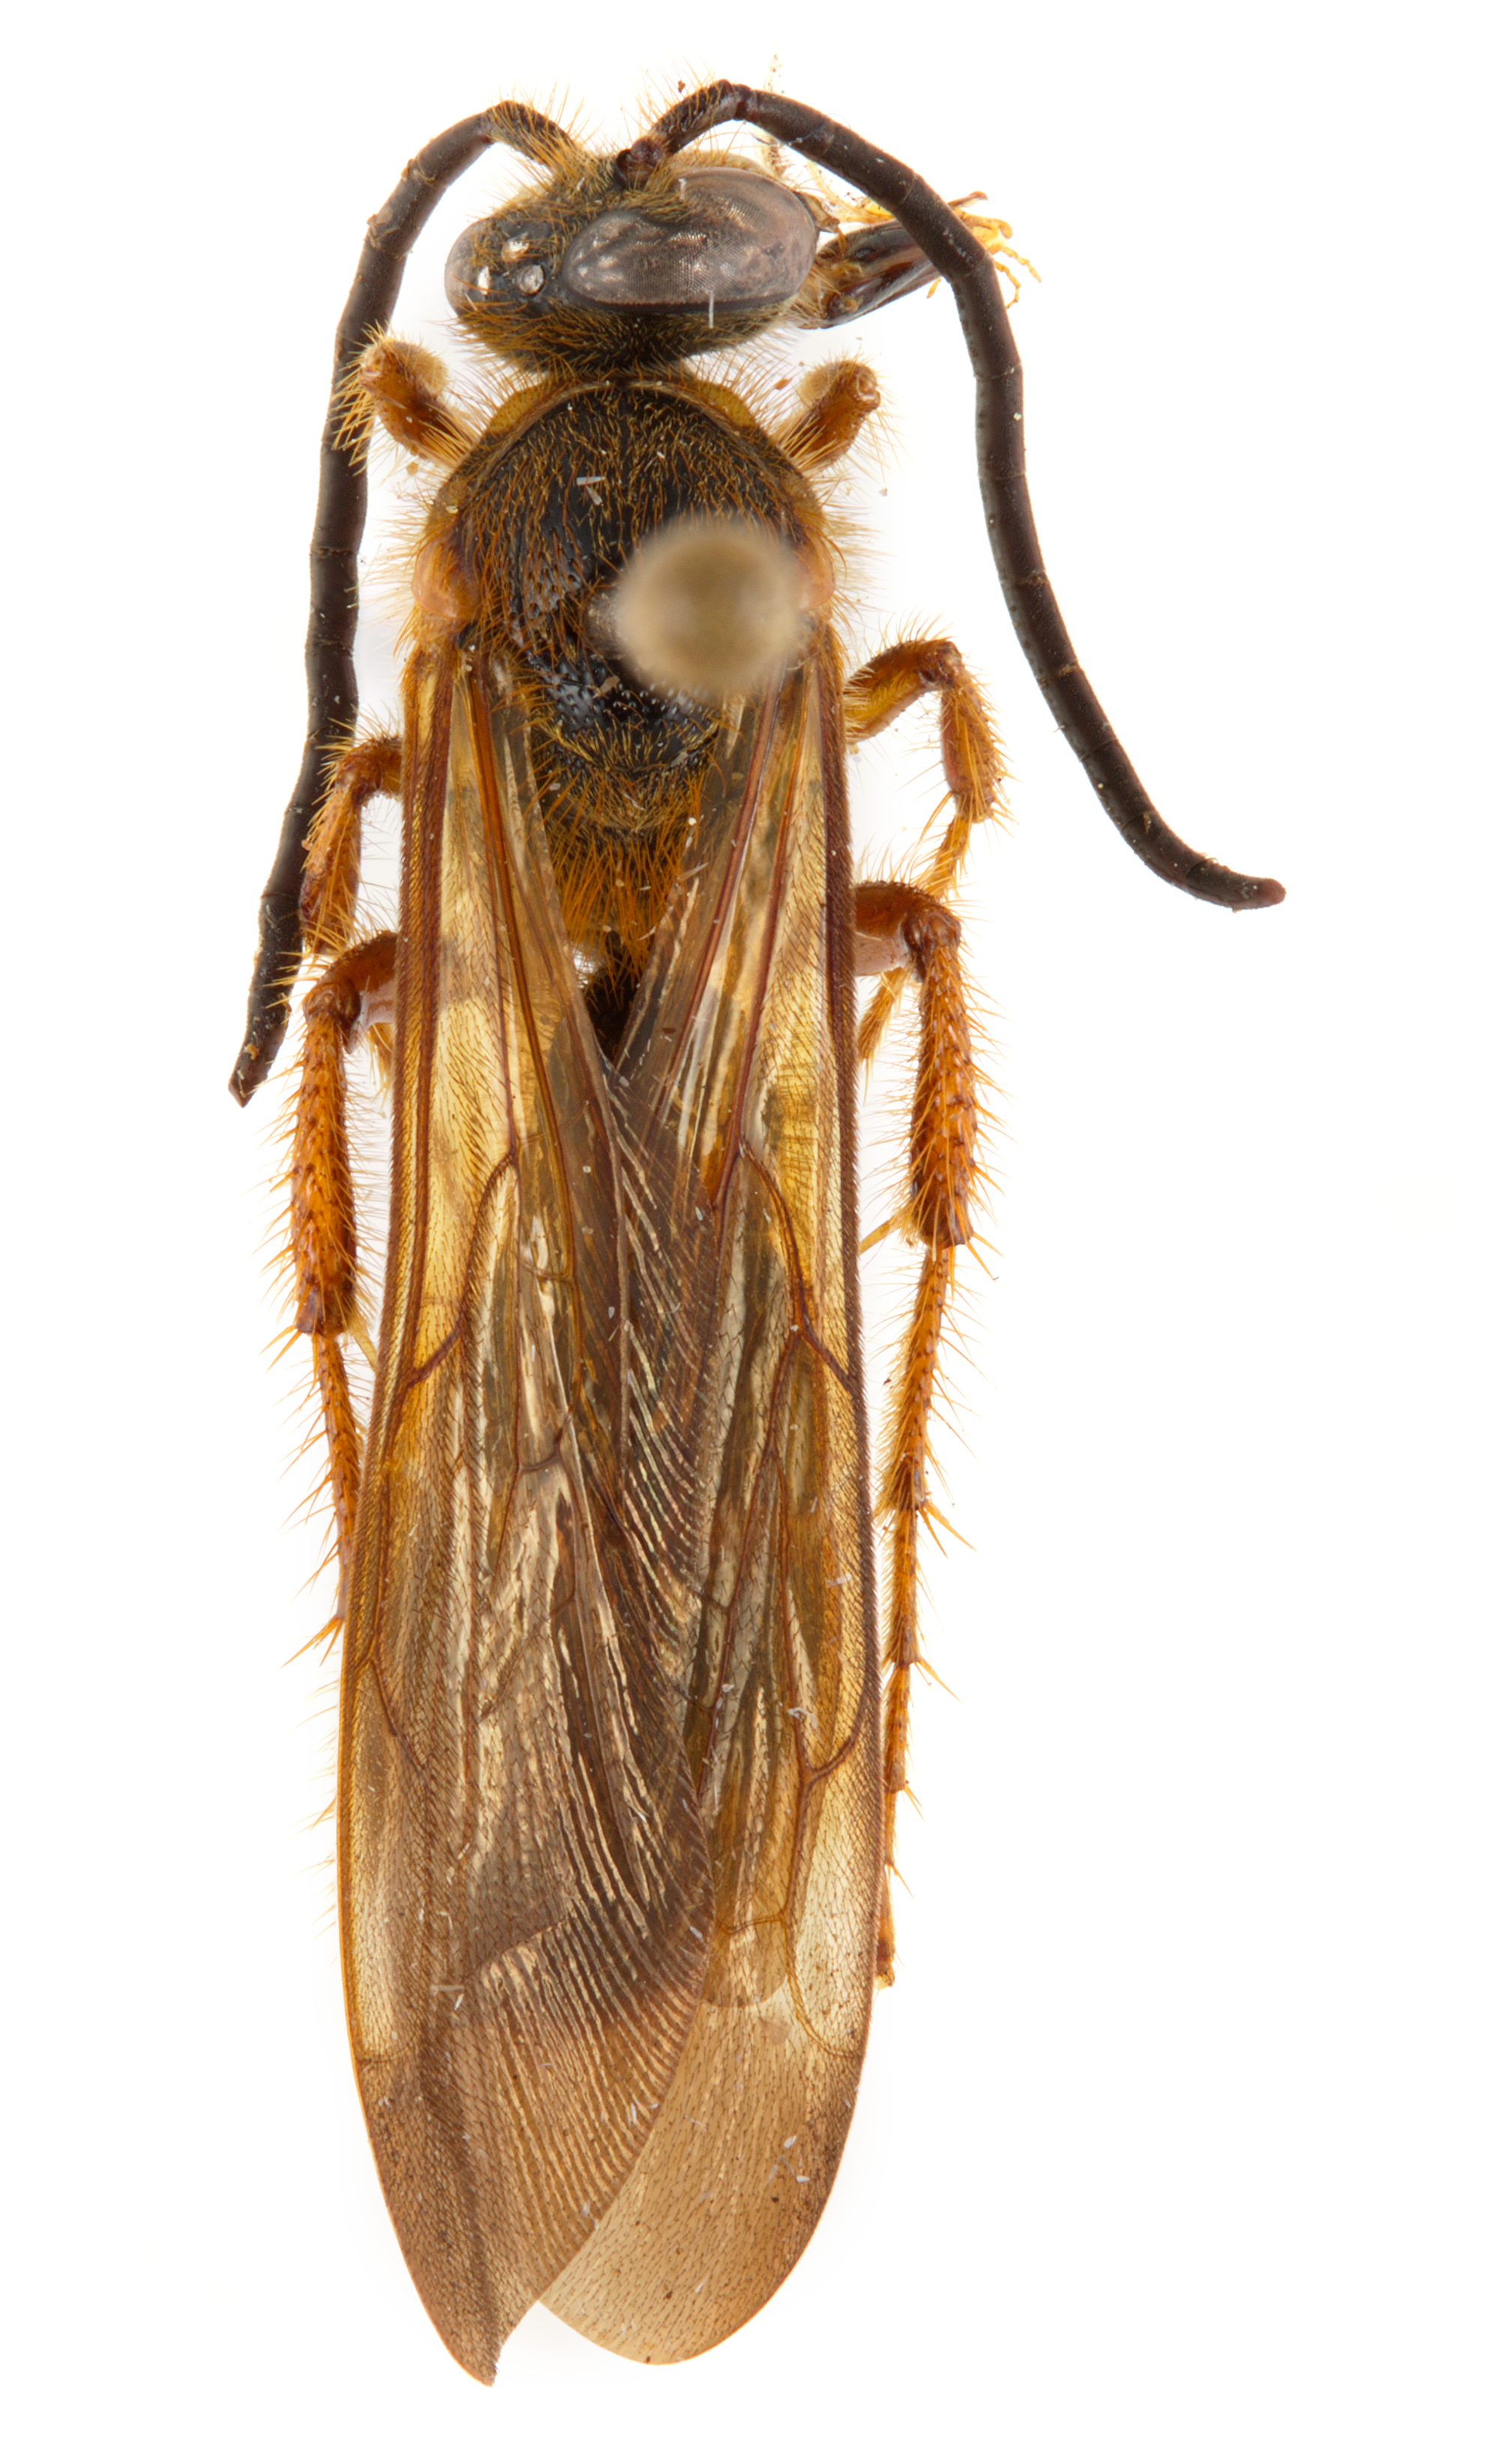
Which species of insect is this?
Megacampsomeris ceylonica
